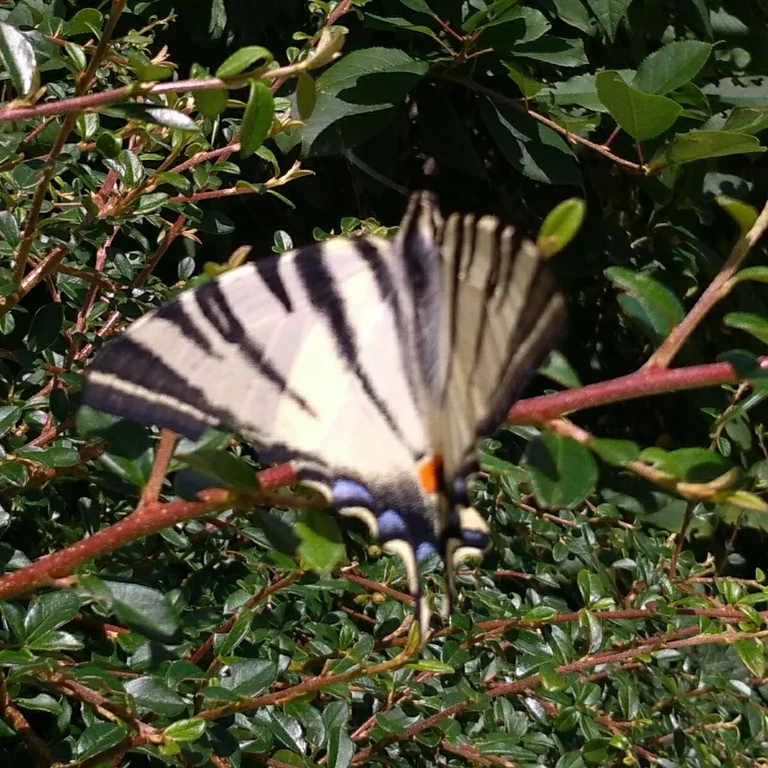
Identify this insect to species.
Iphiclides podalirius
